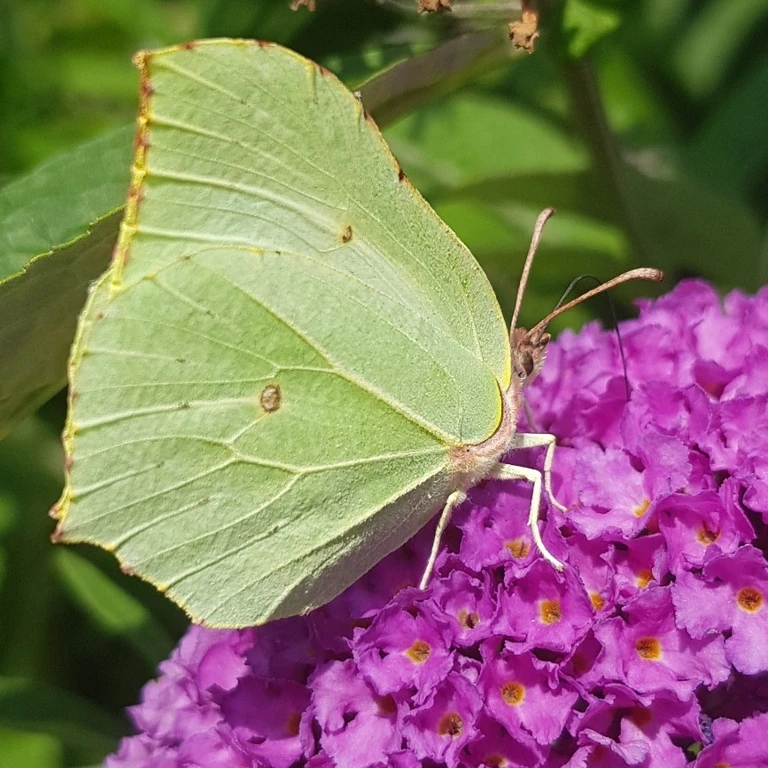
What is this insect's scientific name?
Gonepteryx rhamni
